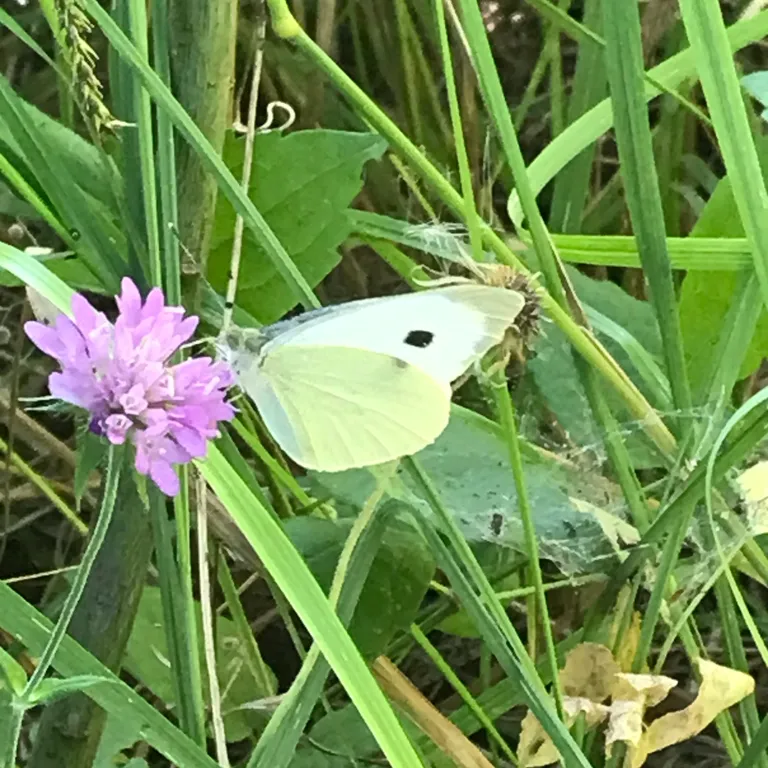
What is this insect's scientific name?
Pieris brassicae
